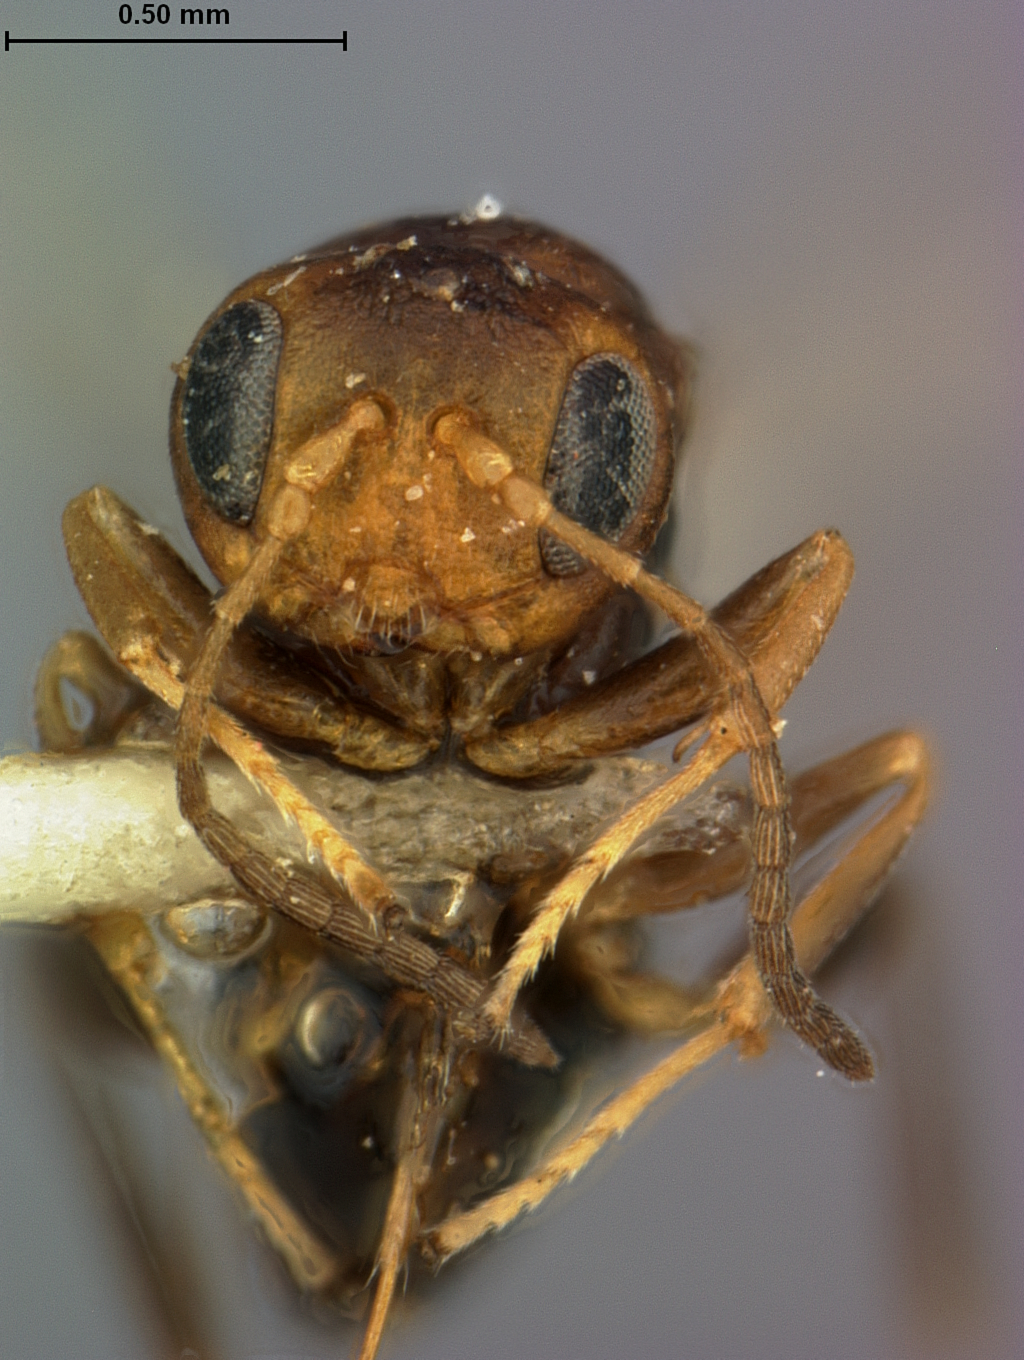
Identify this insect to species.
Andricus morrisoni
